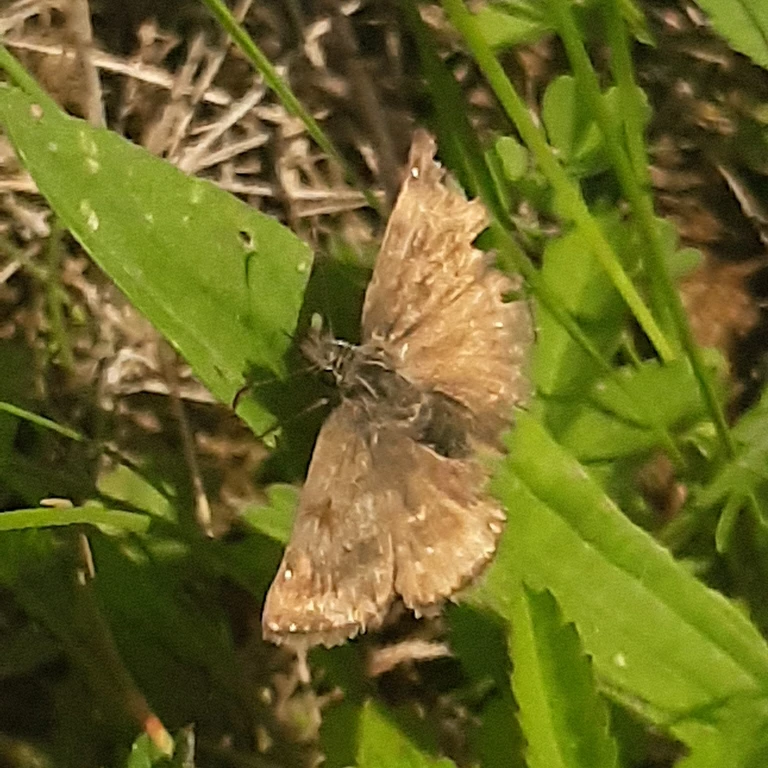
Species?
Erynnis tages
